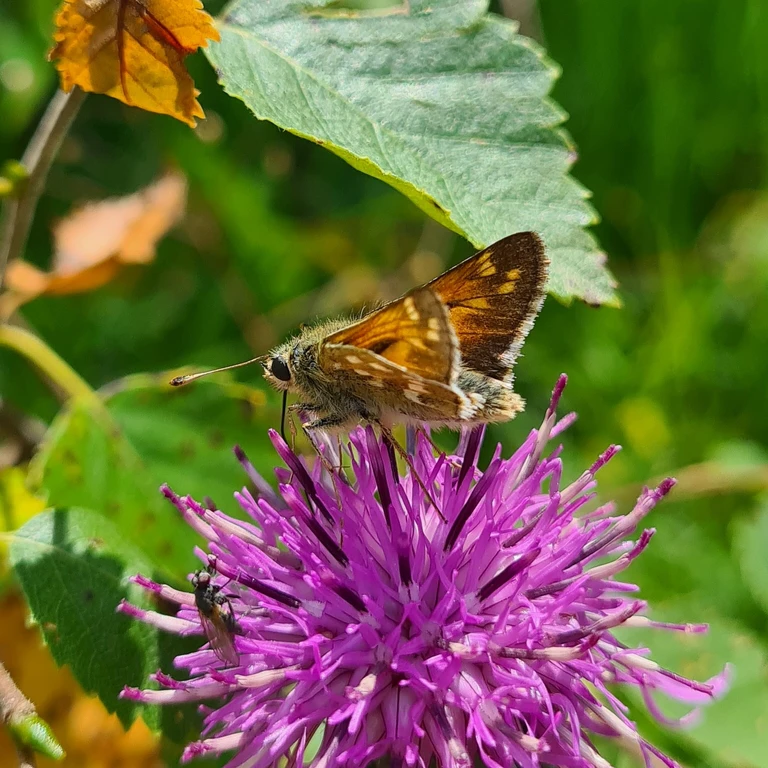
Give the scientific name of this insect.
Hesperia comma
